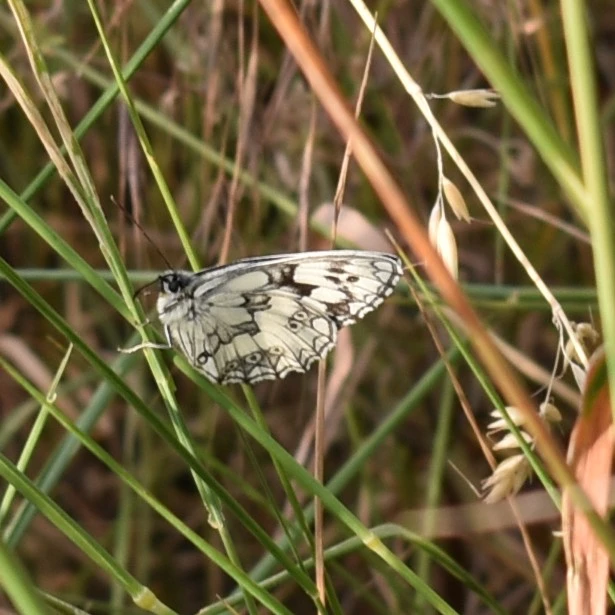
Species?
Melanargia galathea
